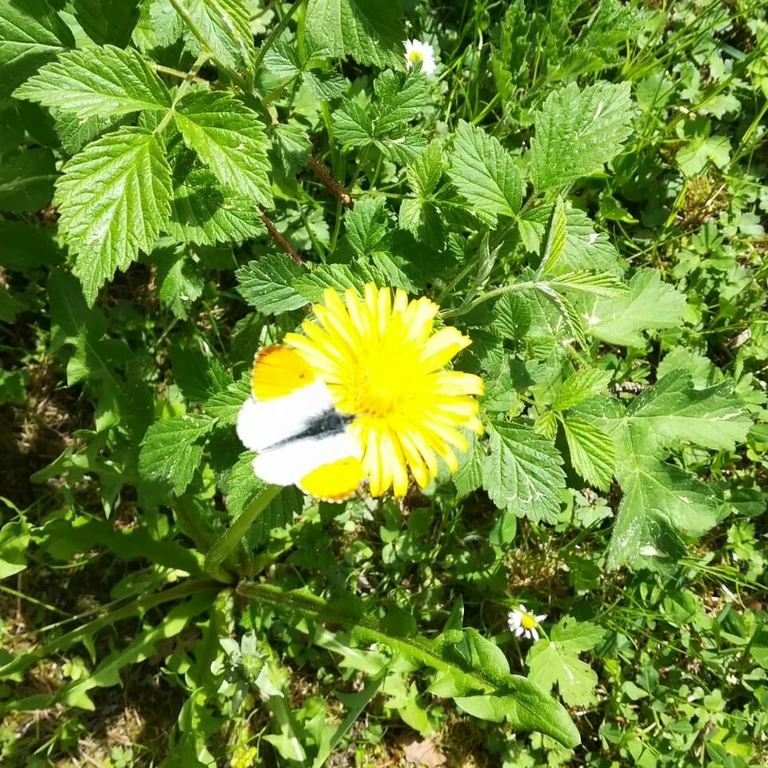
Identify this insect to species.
Anthocharis cardamines
